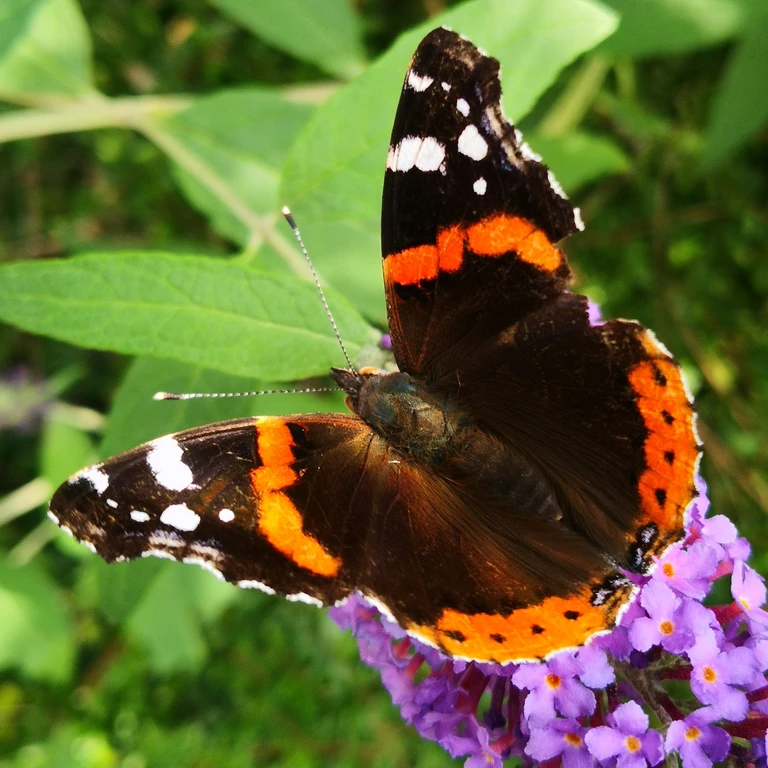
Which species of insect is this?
Vanessa atalanta
